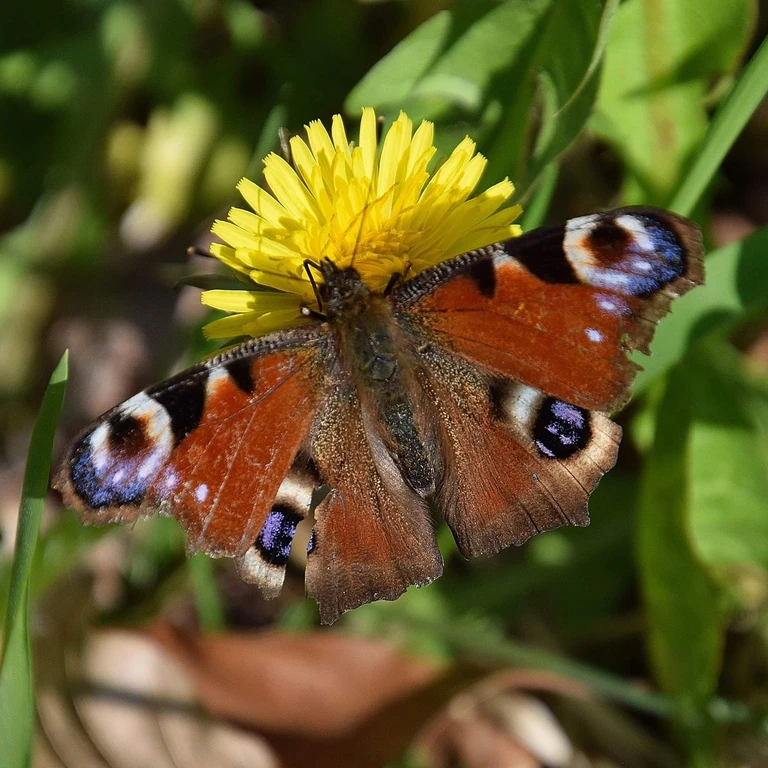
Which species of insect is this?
Aglais io
